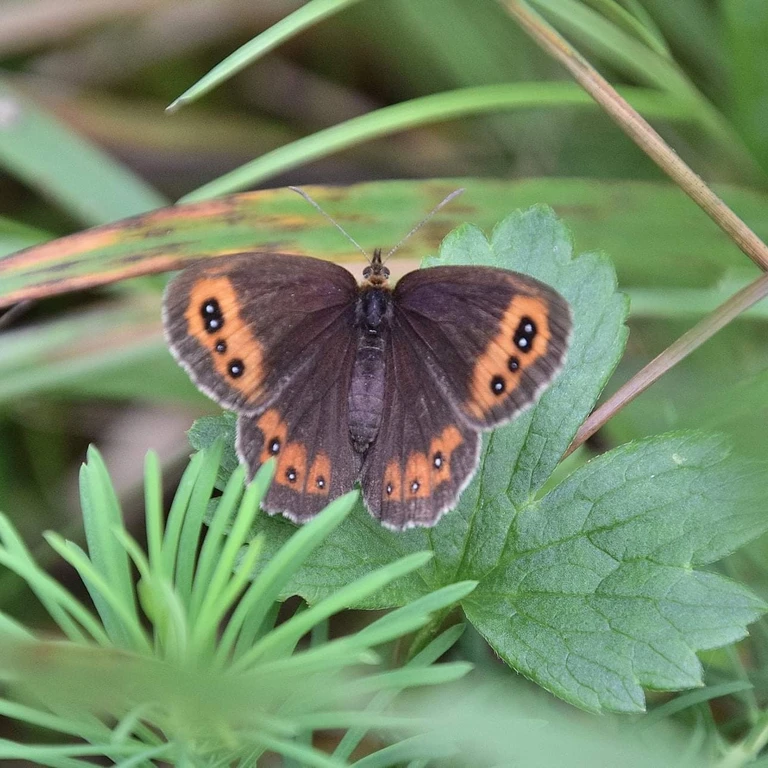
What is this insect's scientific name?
Erebia aethiops
